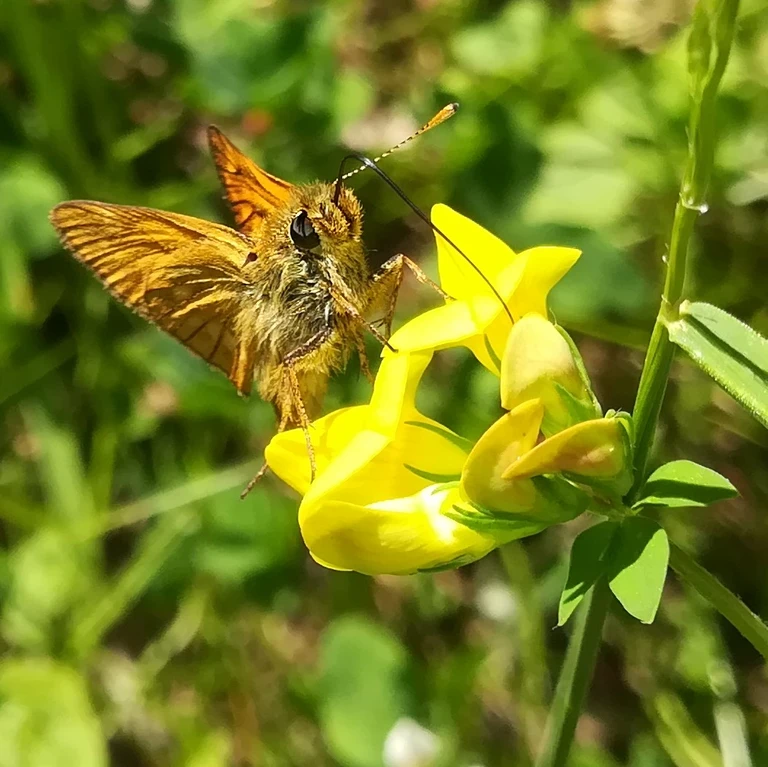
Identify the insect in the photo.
Ochlodes sylvanus (also Ochlodes venata)
